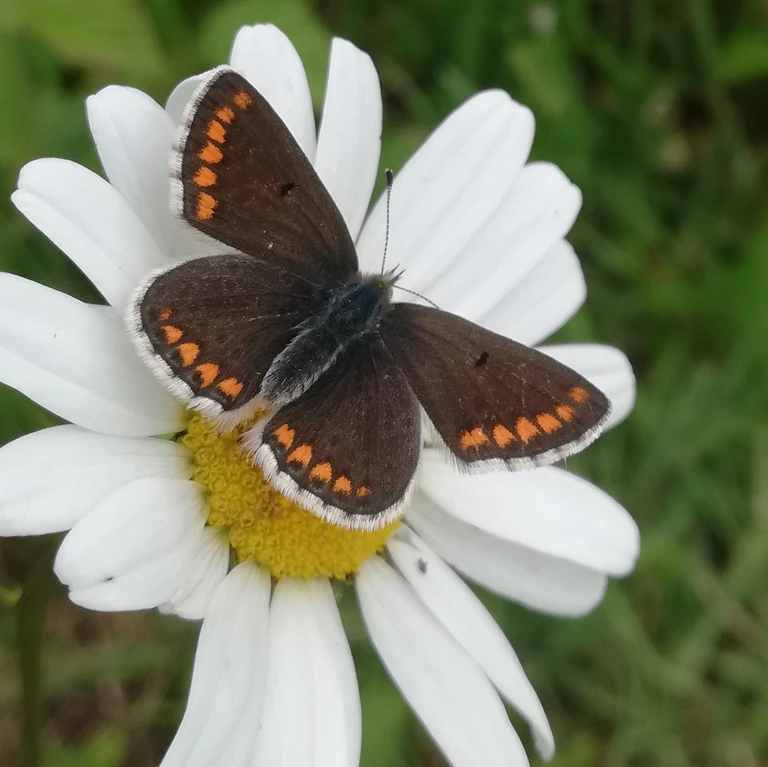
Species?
Aricia agestis/artaxerxes
